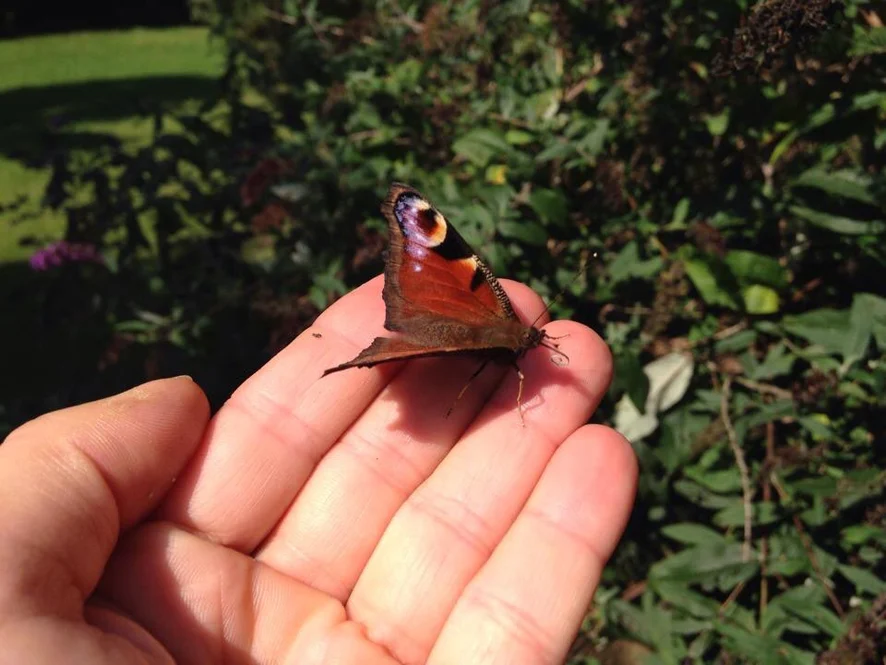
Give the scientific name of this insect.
Aglais io
